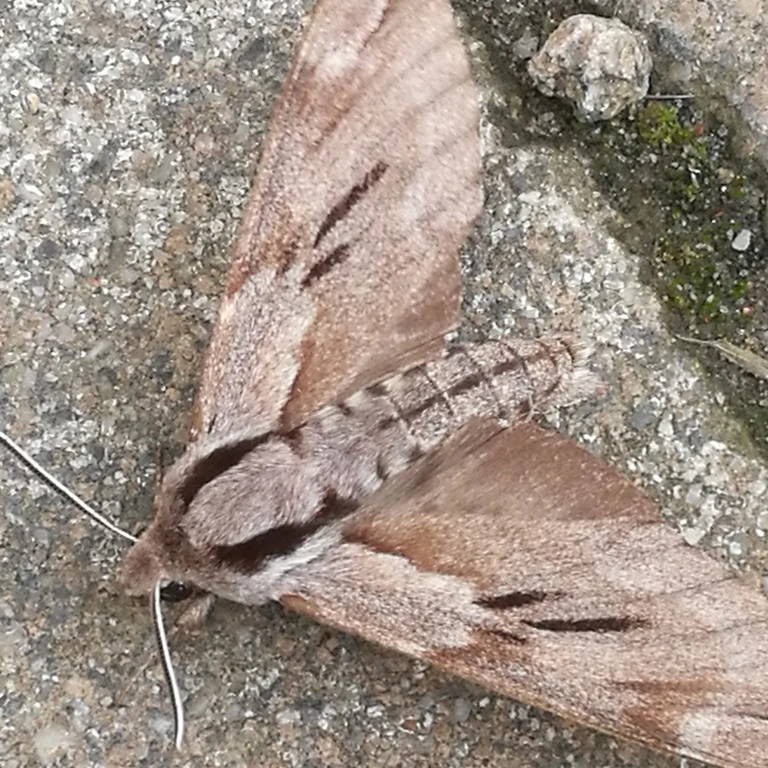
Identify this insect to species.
Sphinx pinastri
